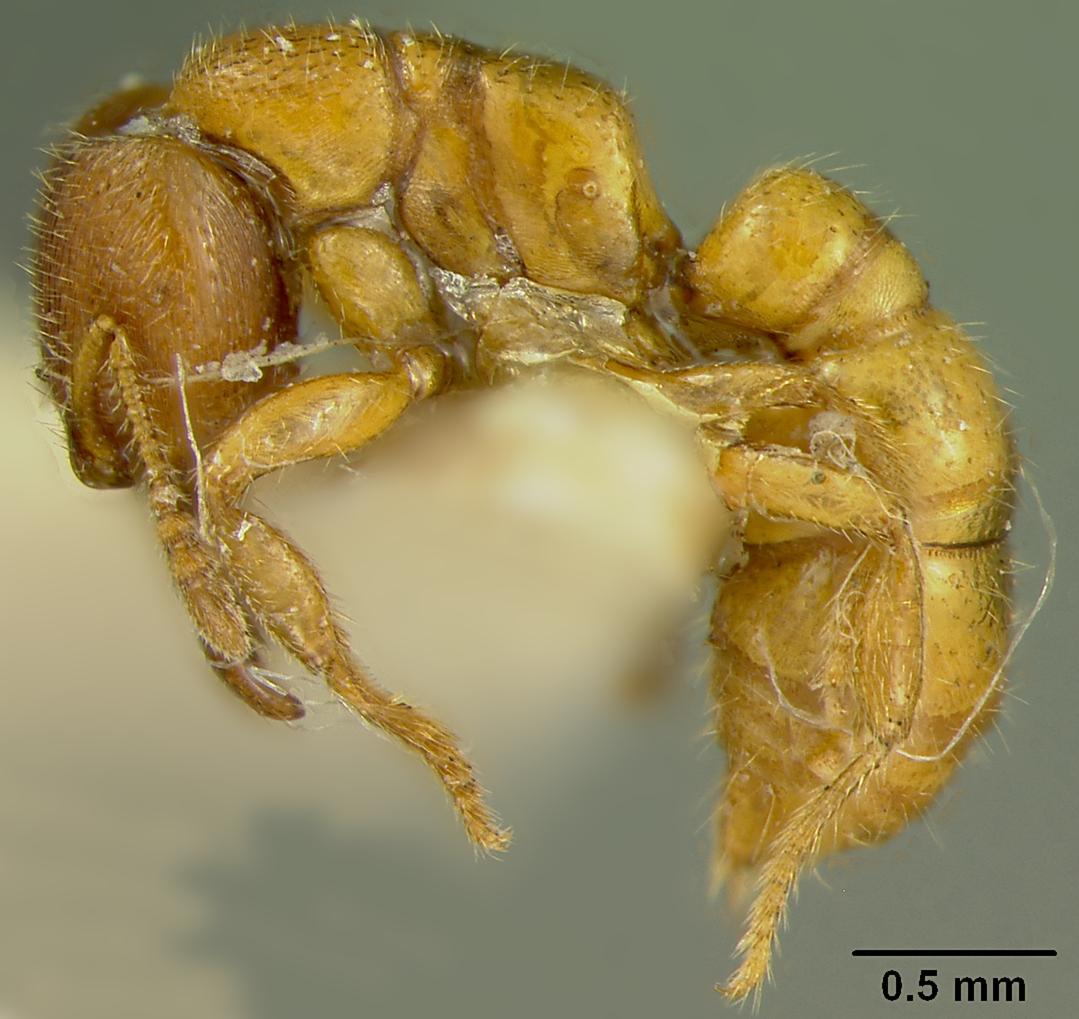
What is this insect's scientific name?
Amblyopone hackeri
